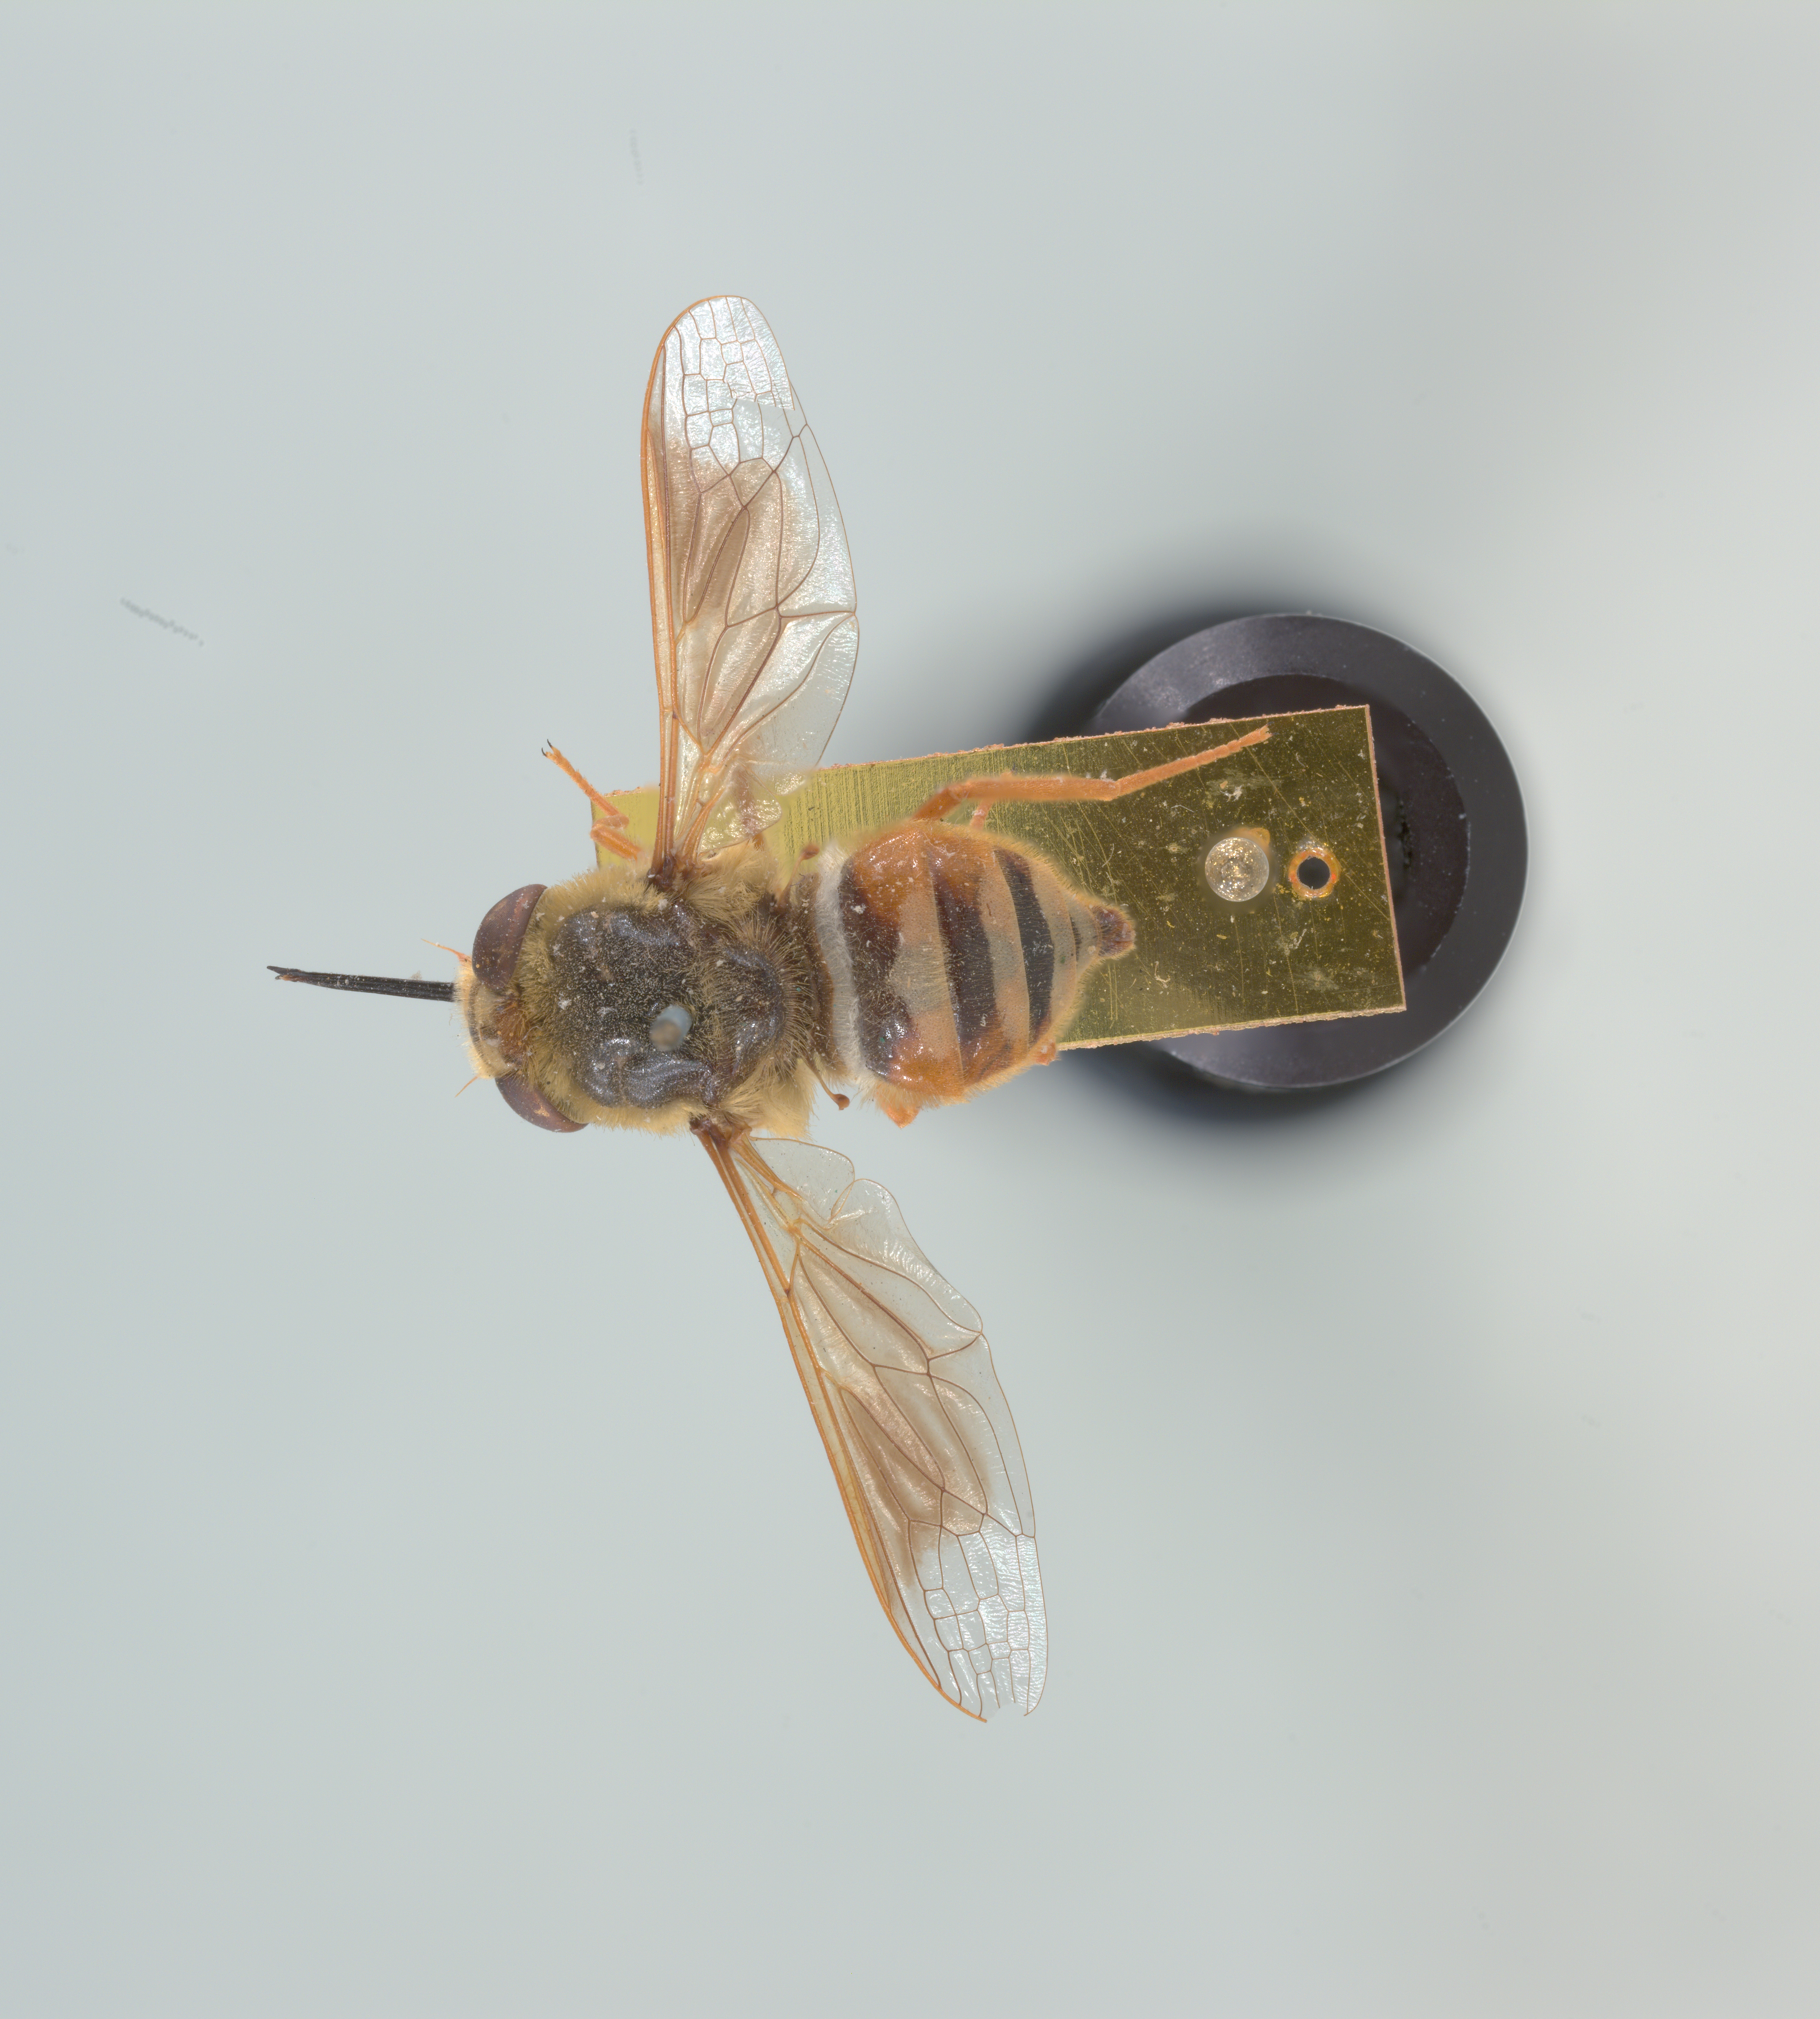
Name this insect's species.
Nemestrinus hermanni
